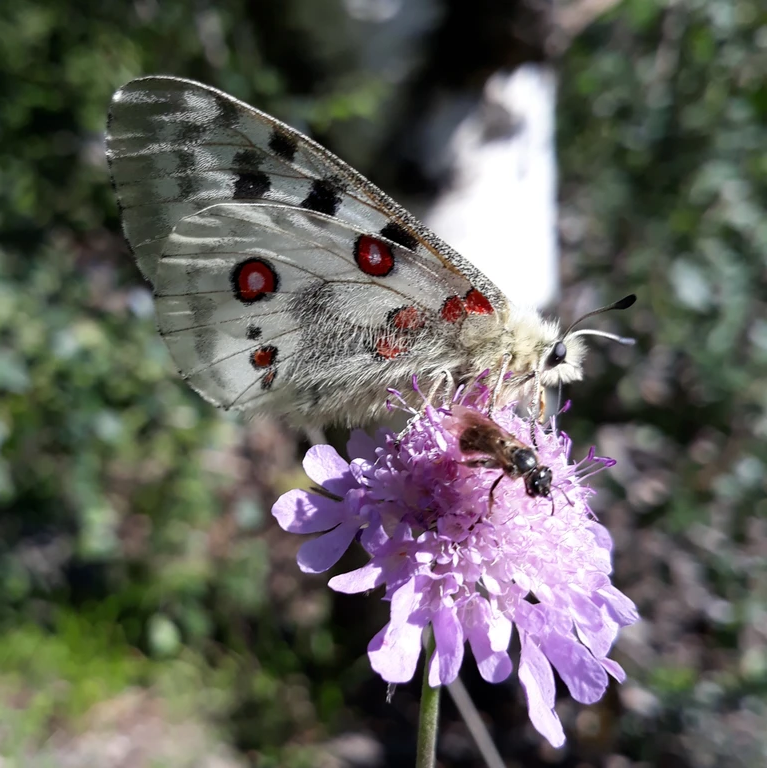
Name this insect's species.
Parnassius apollo
